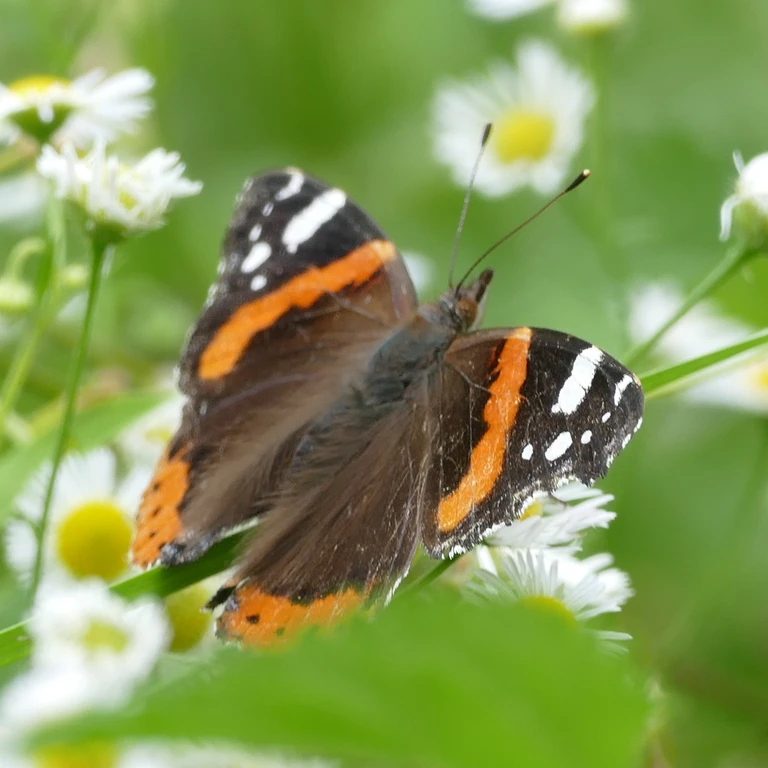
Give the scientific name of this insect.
Vanessa atalanta
